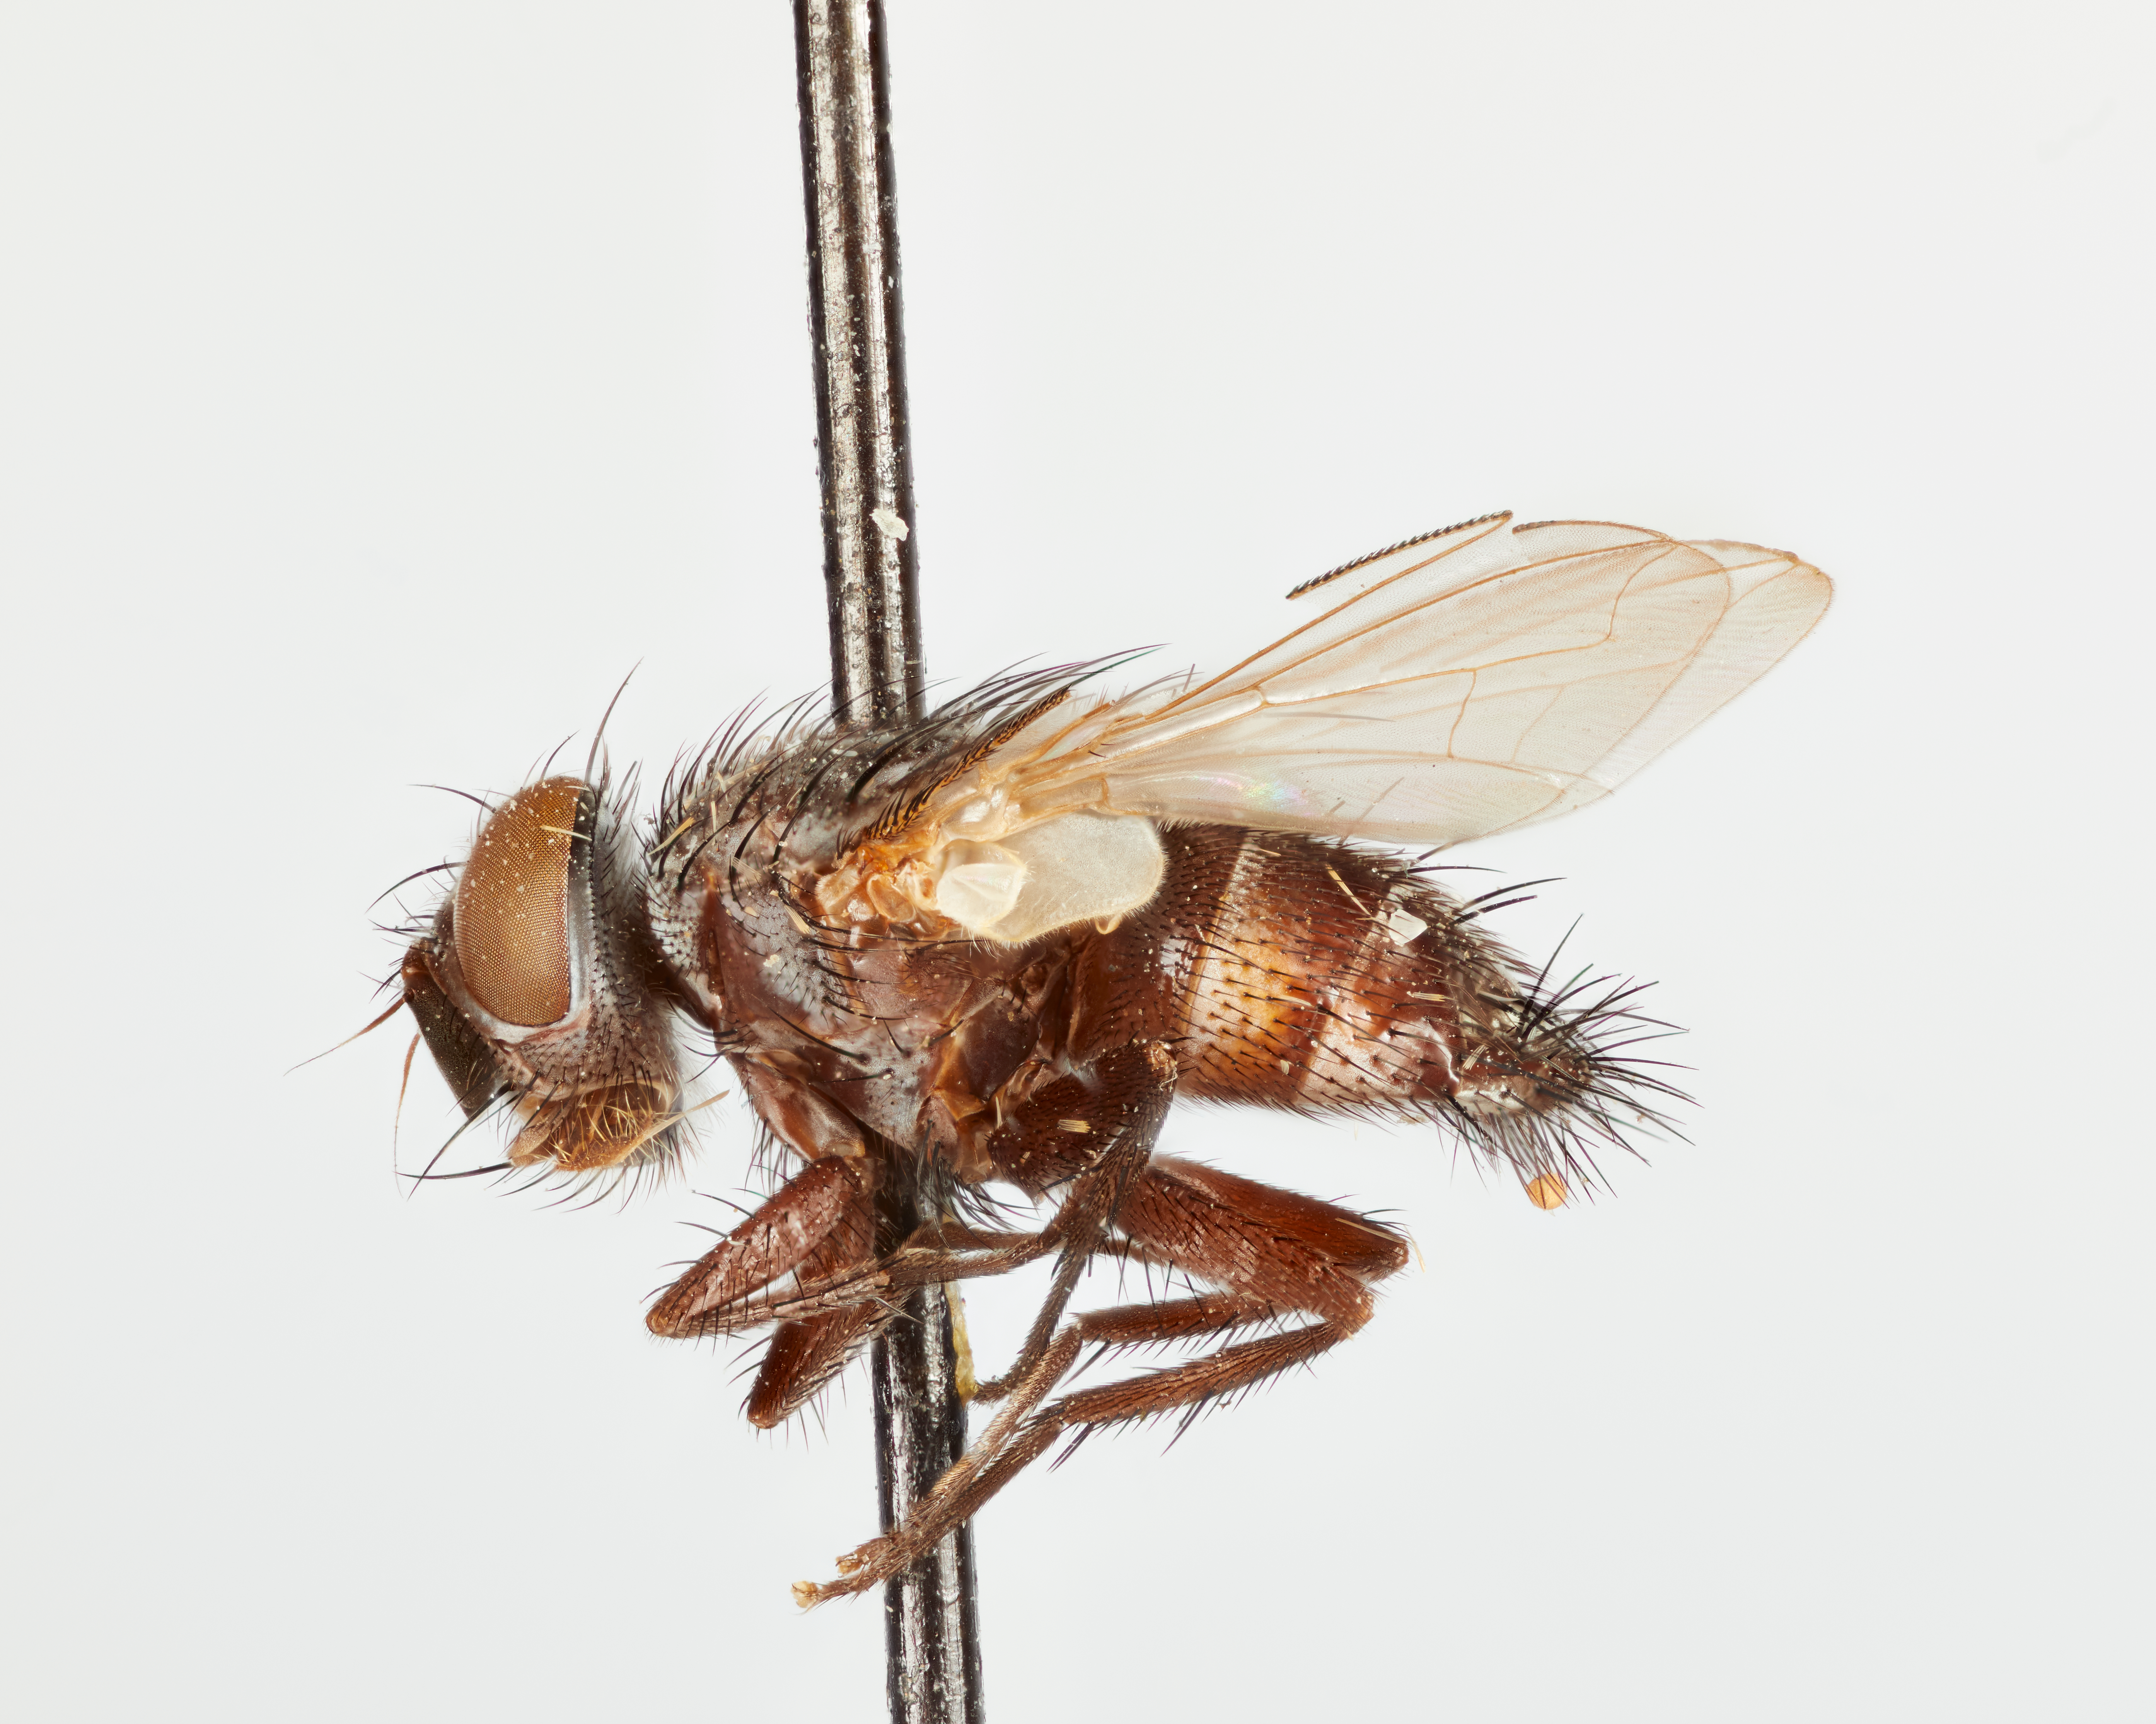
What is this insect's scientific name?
Phorocera erecta
